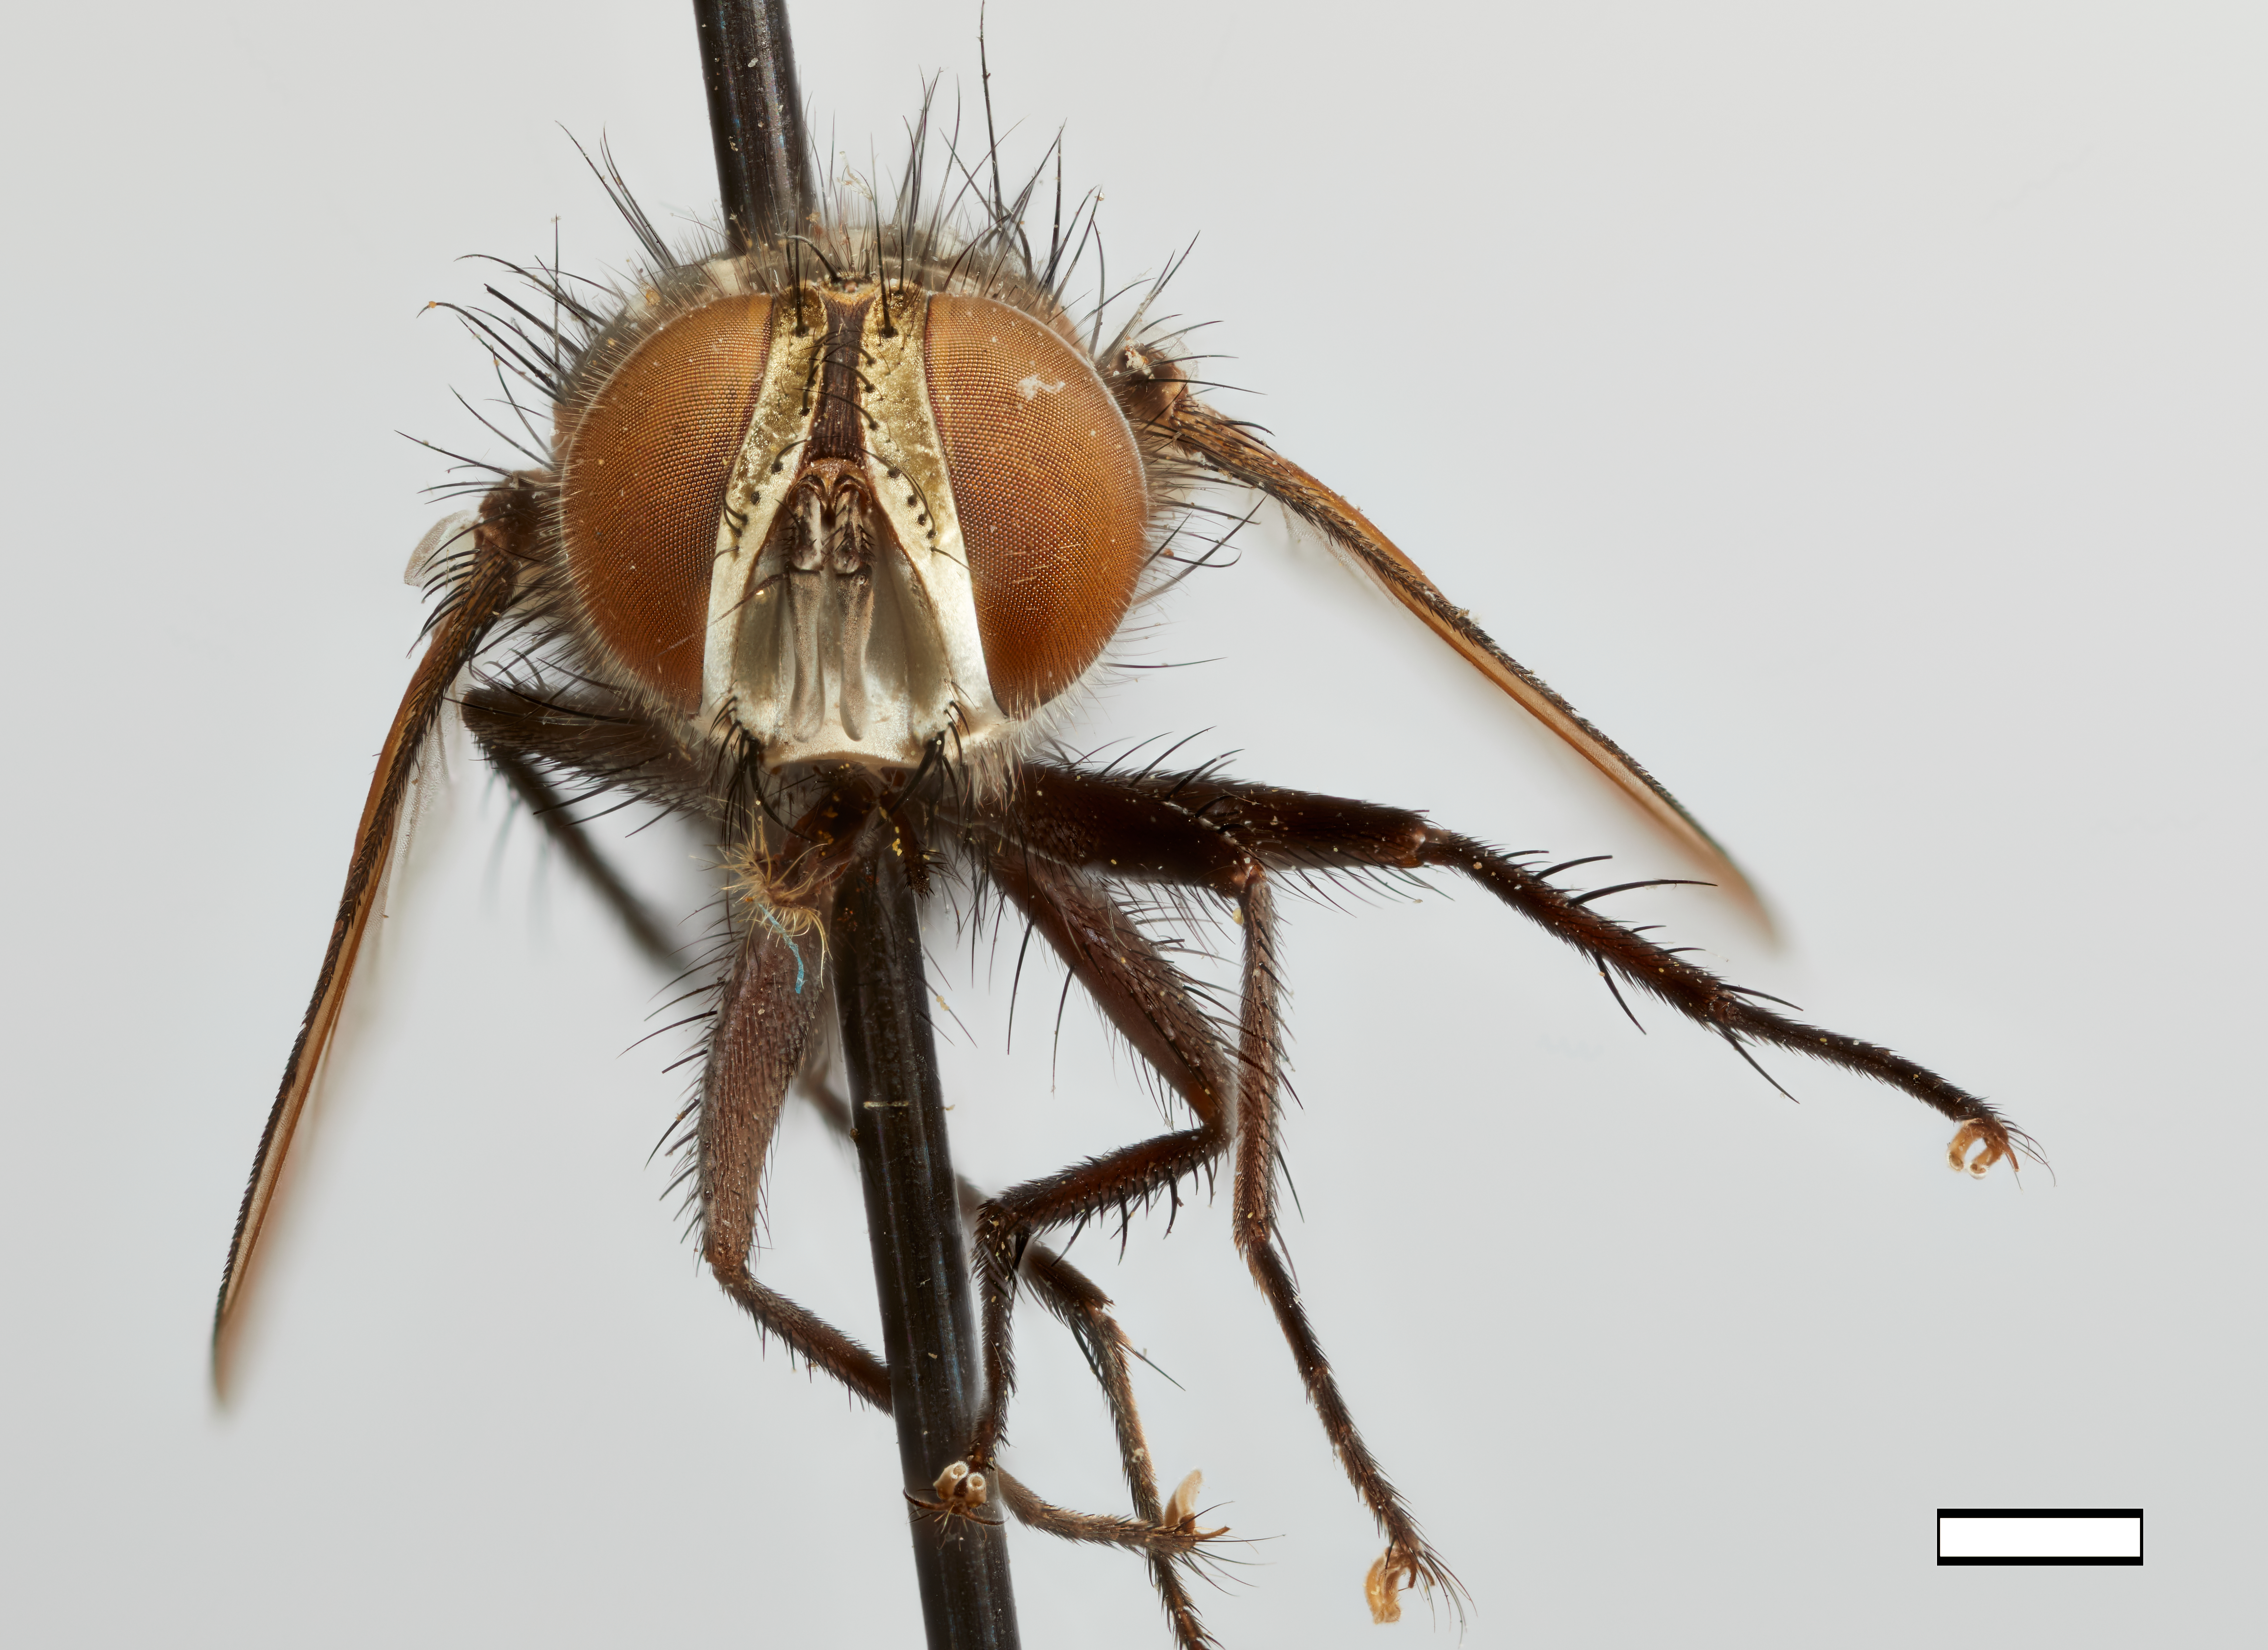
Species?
Zenillia crassiseta
